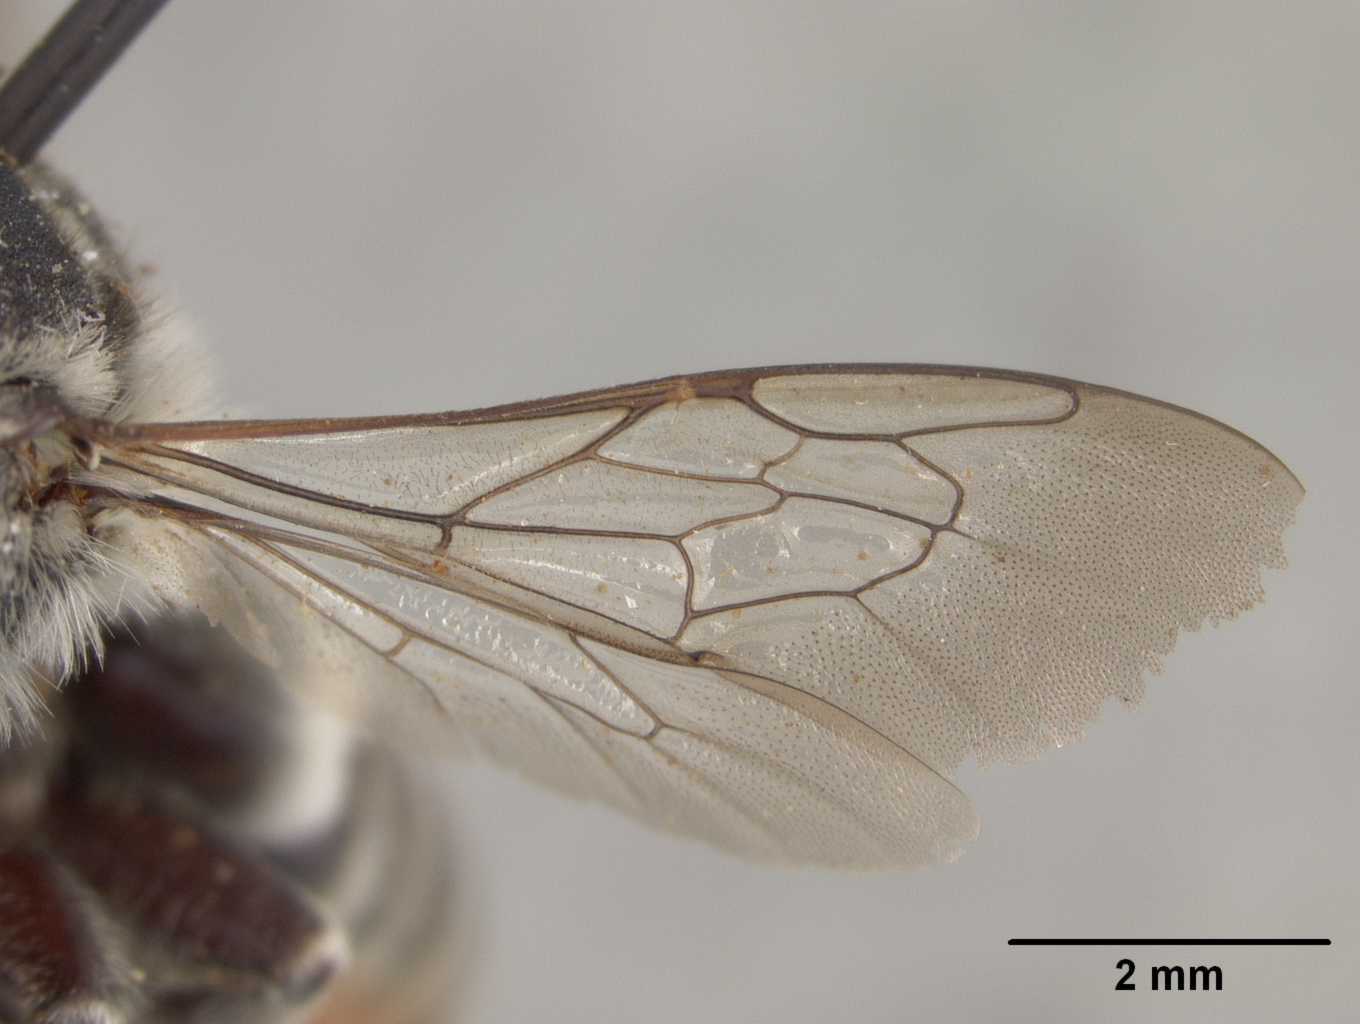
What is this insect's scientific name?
Megachile parksi
